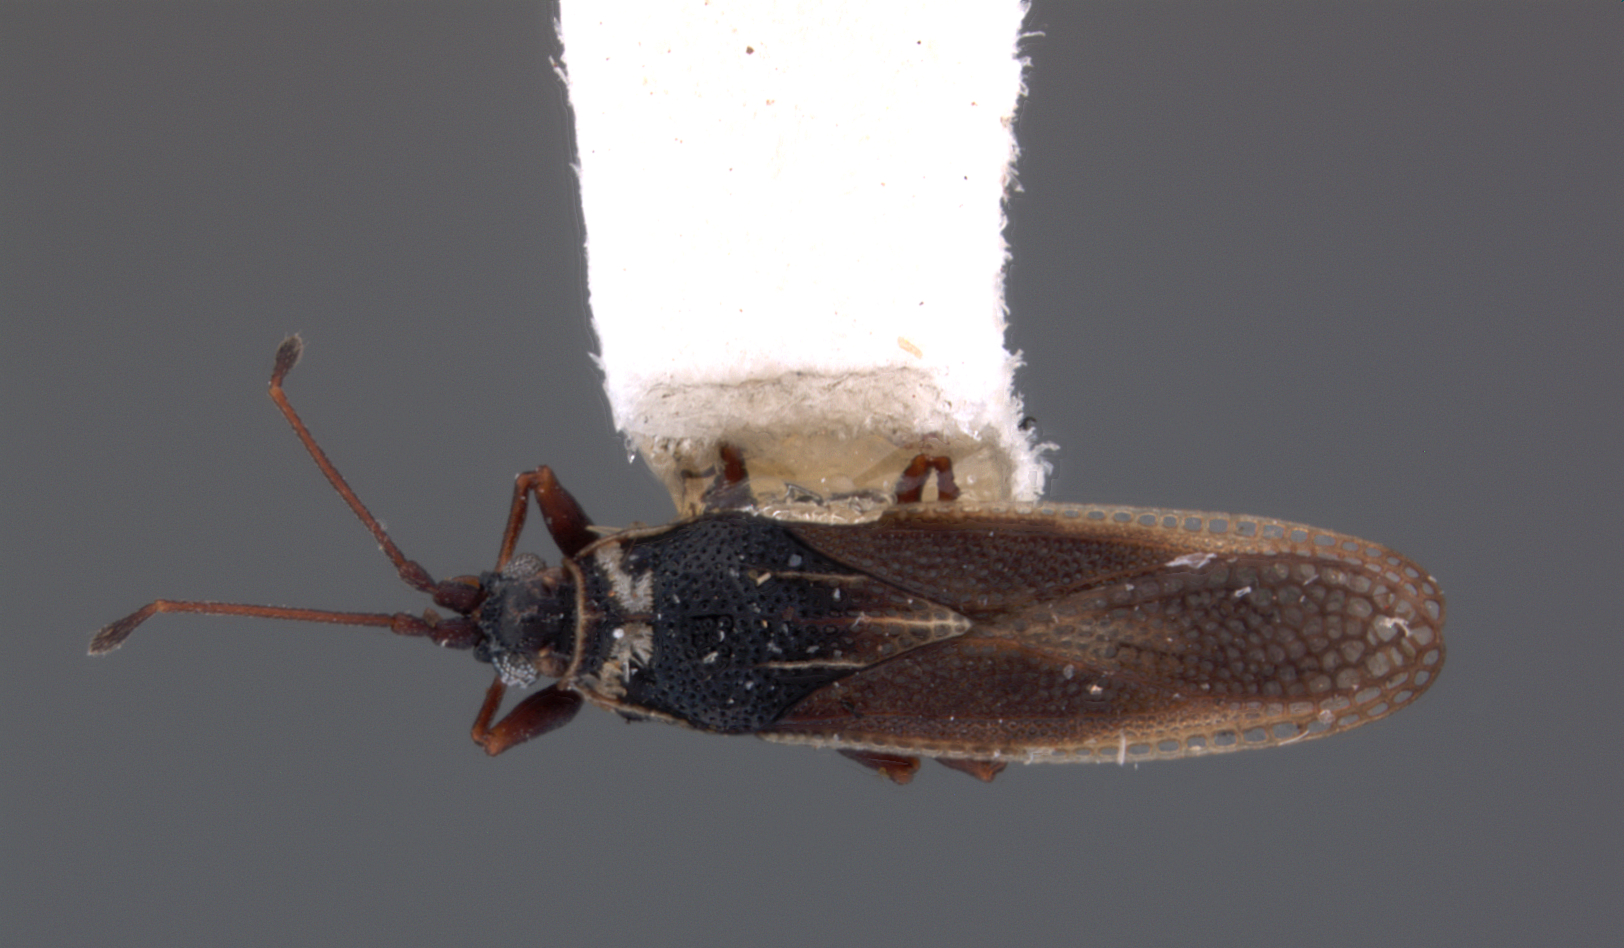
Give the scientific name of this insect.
Baichila pulla
